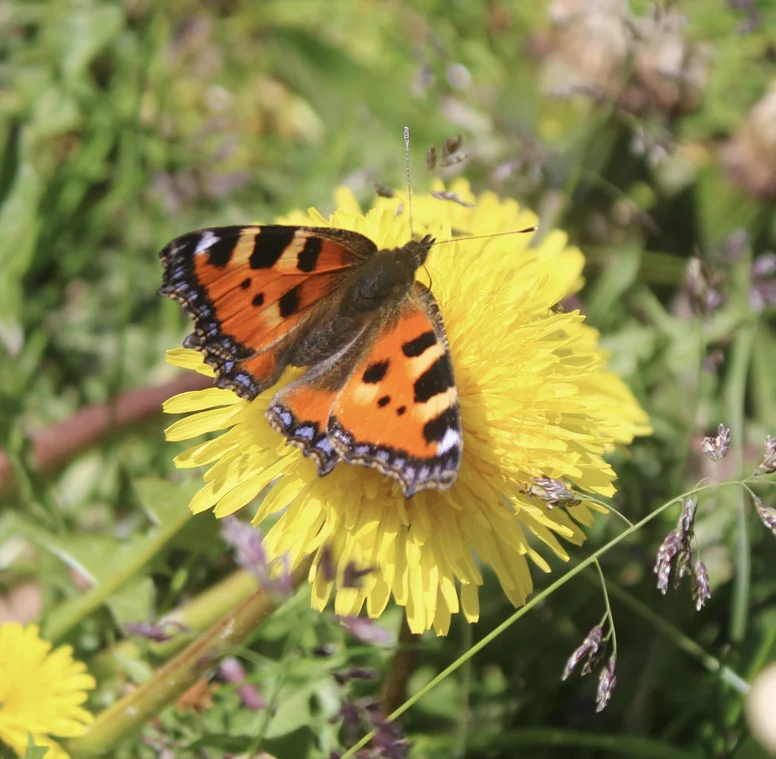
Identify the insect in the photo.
Aglais urticae
